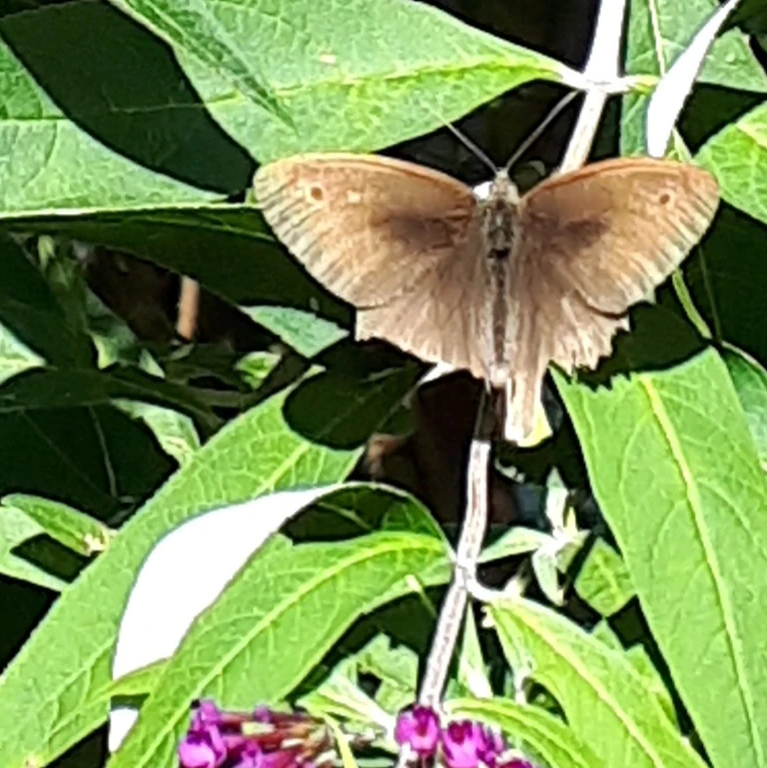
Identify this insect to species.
Maniola jurtina
